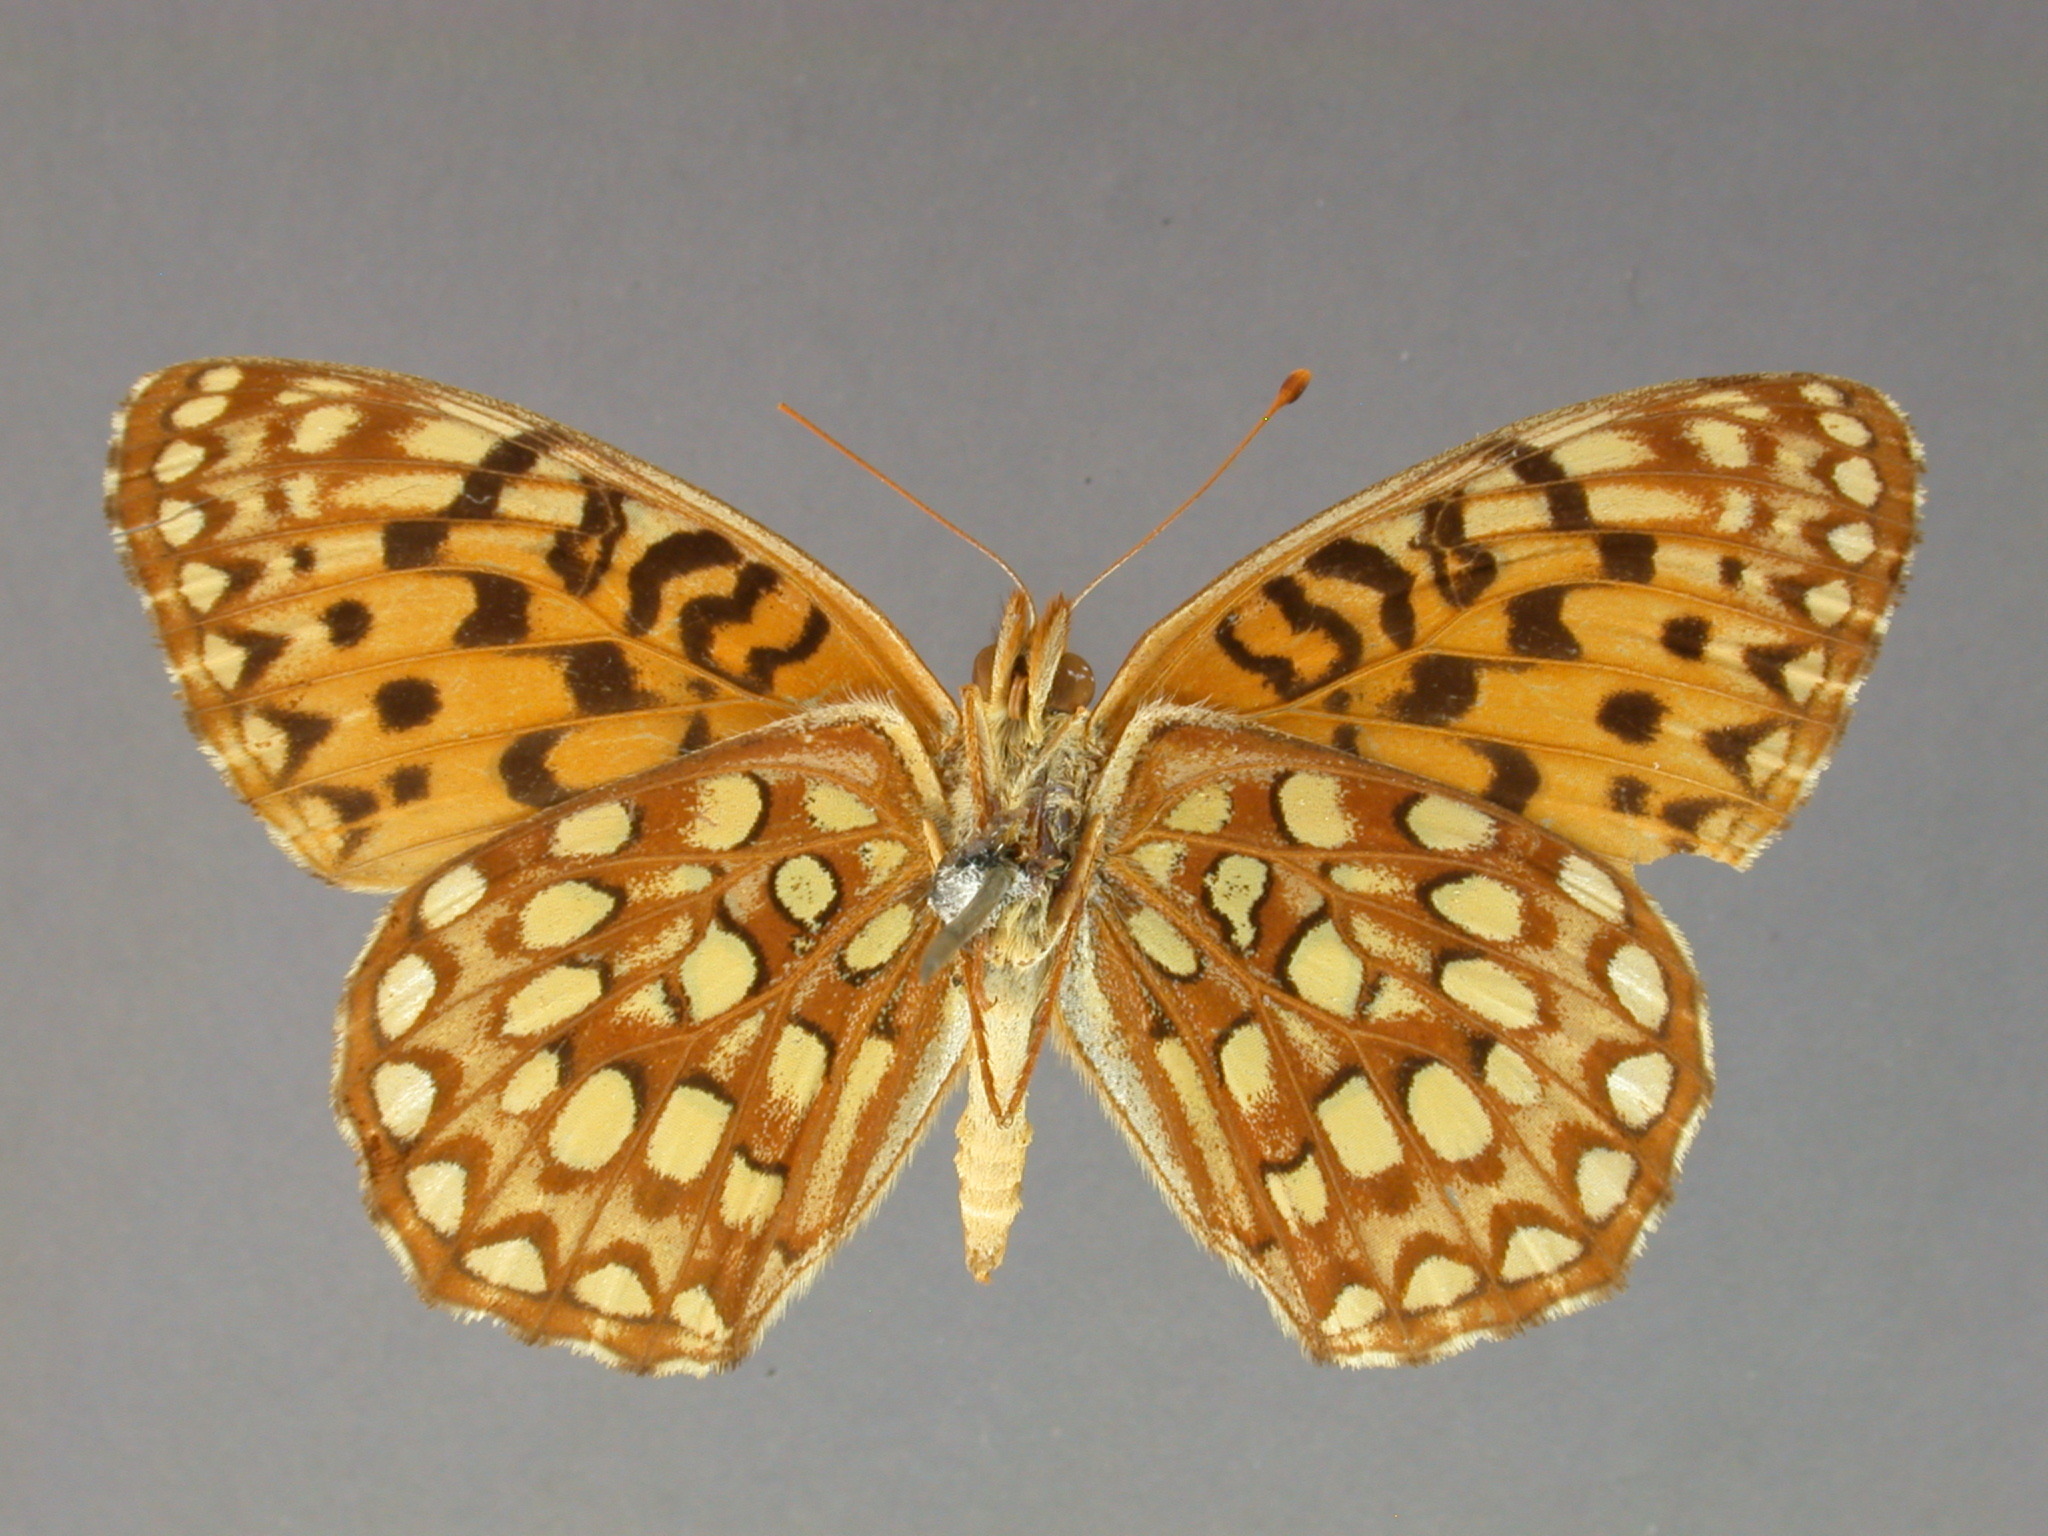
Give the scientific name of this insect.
Argynnis irene
